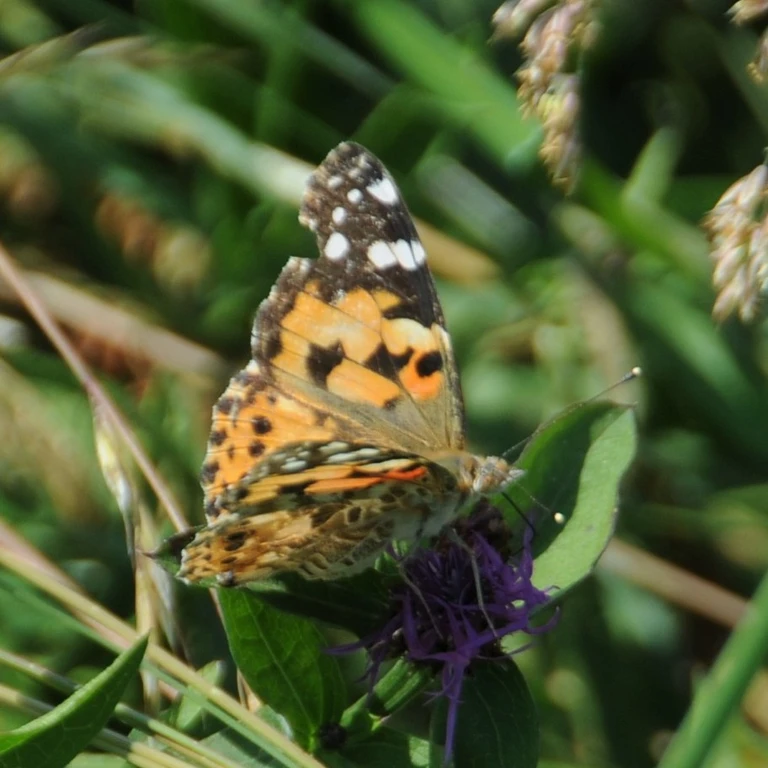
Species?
Vanessa cardui
